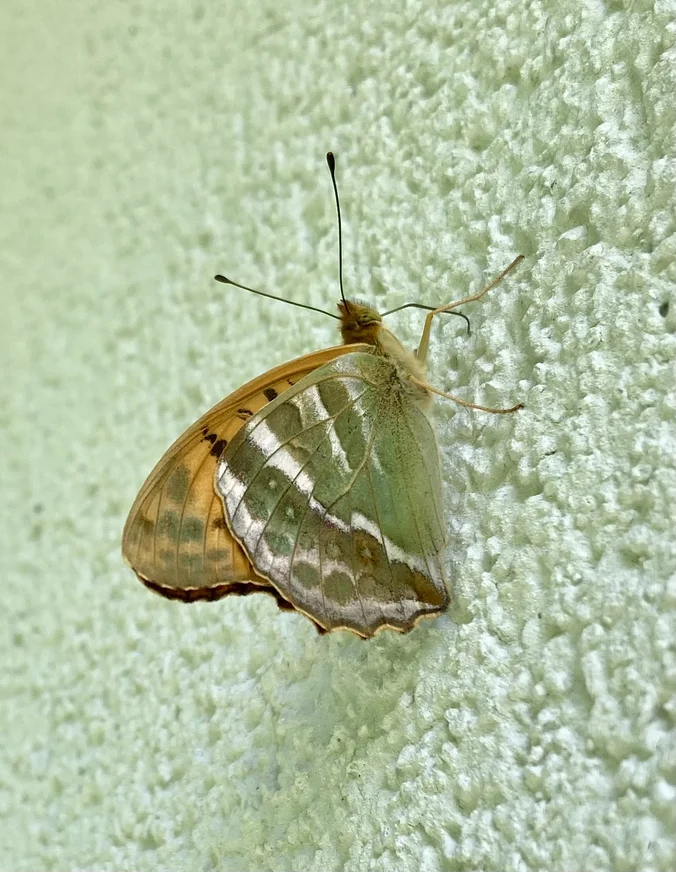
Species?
Argynnis paphia
